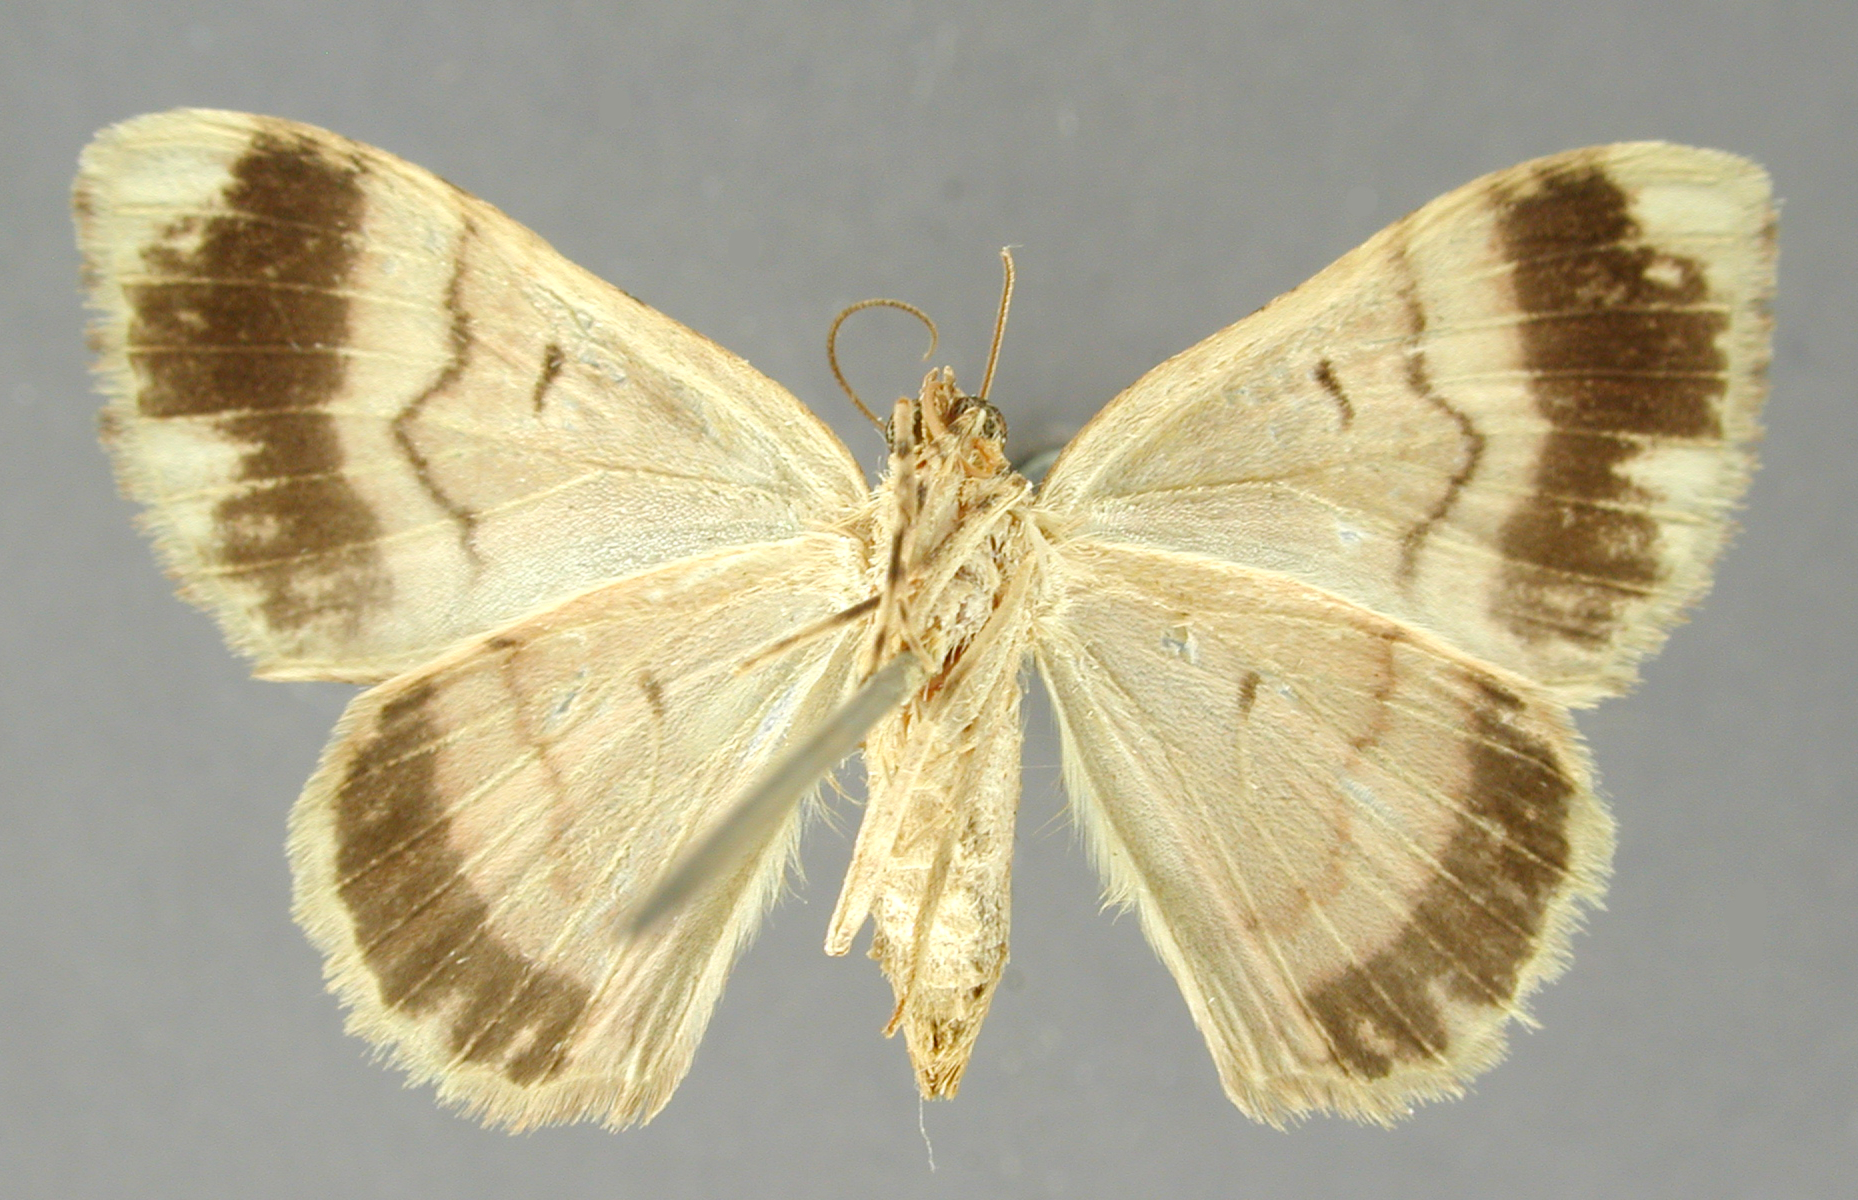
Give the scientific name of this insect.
Pterocypha juanaria
